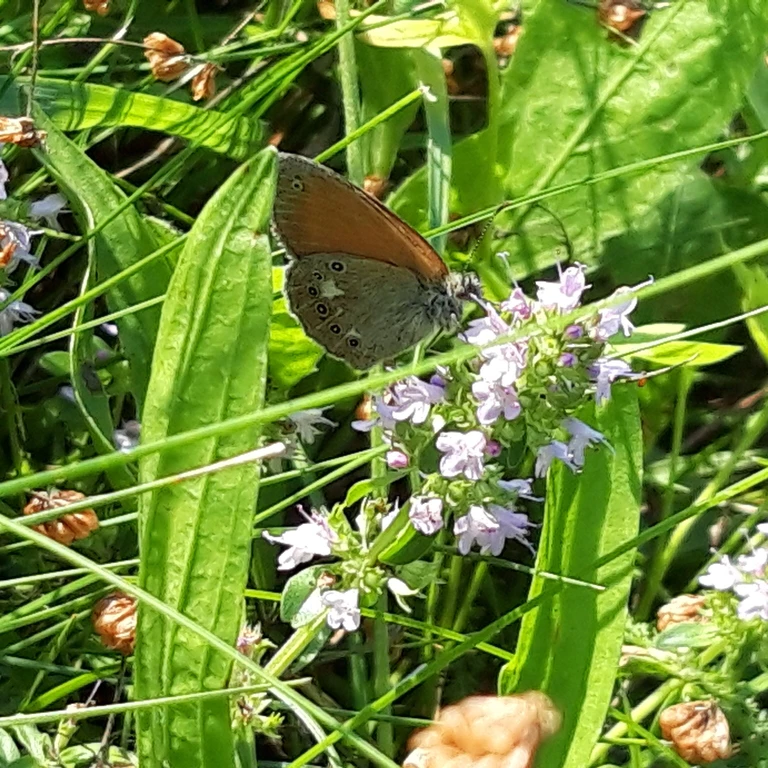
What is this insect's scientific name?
Coenonympha glycerion (also Coenonympha iphis)
